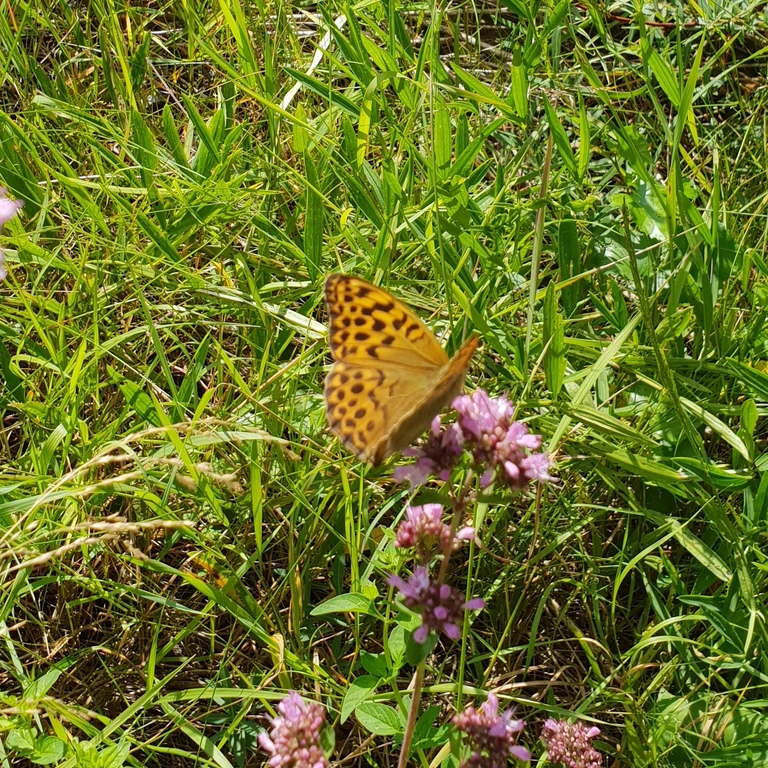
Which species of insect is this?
Argynnis paphia
